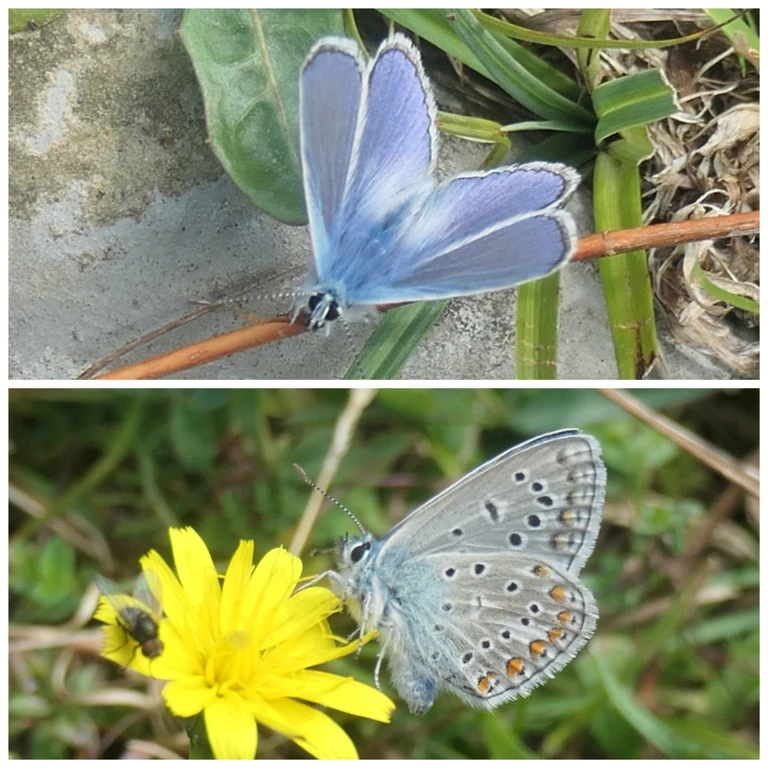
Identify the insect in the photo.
Polyommatus icarus
